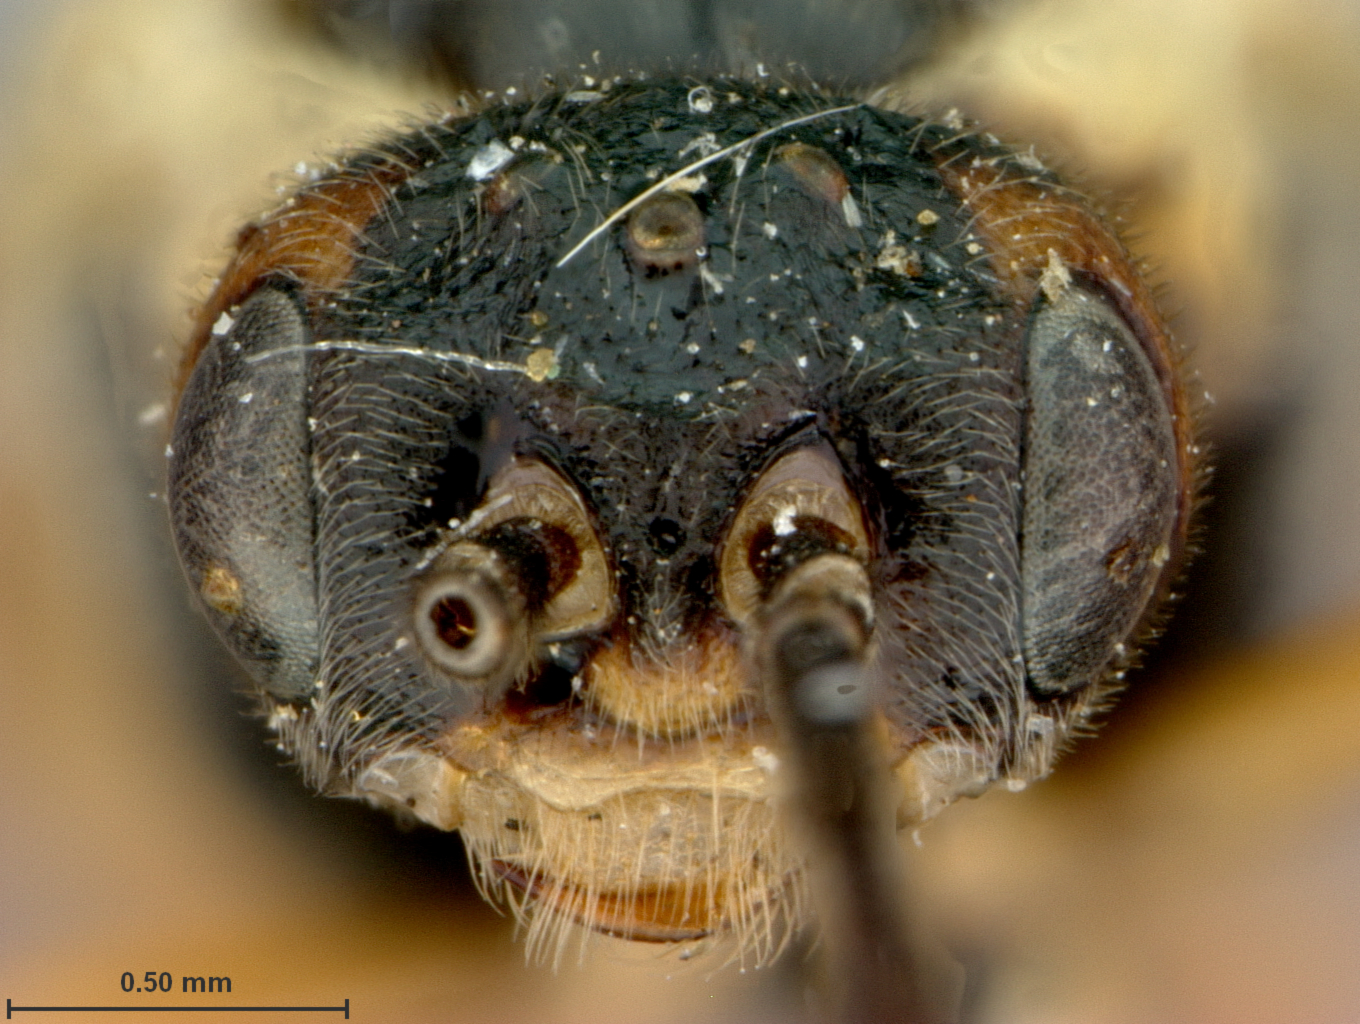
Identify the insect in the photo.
Pachynematus clypeatus
